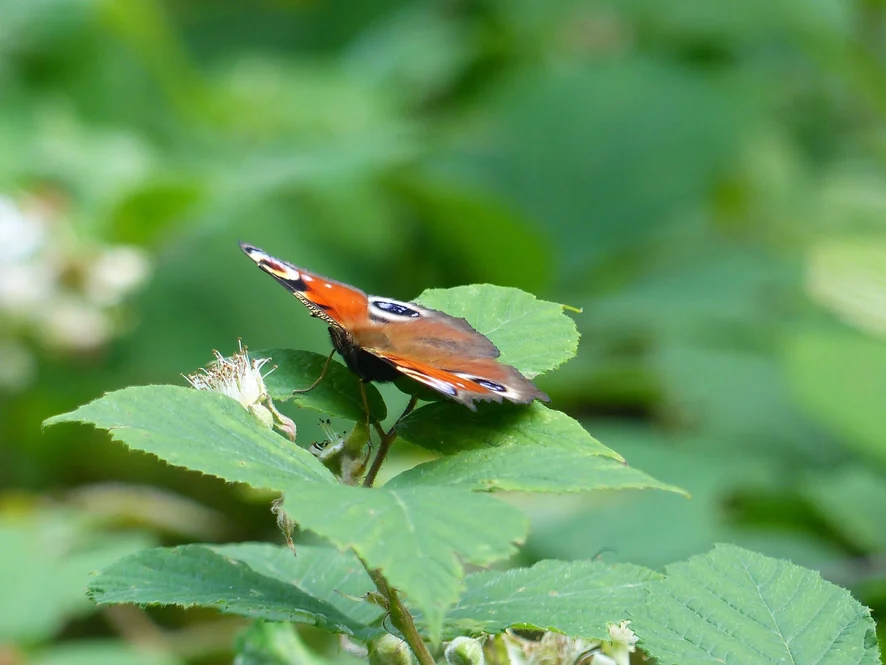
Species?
Aglais io
